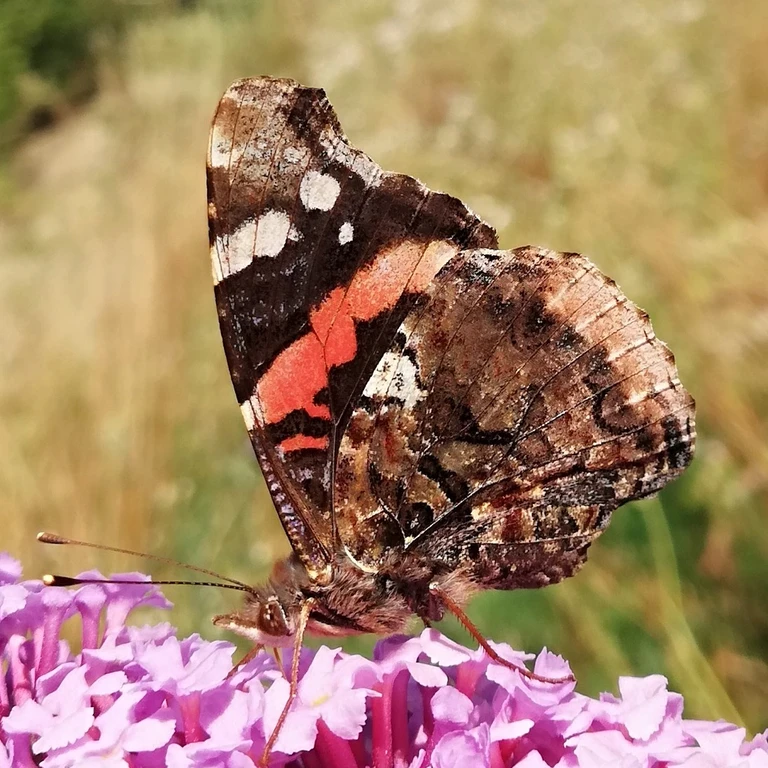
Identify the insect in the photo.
Vanessa atalanta
